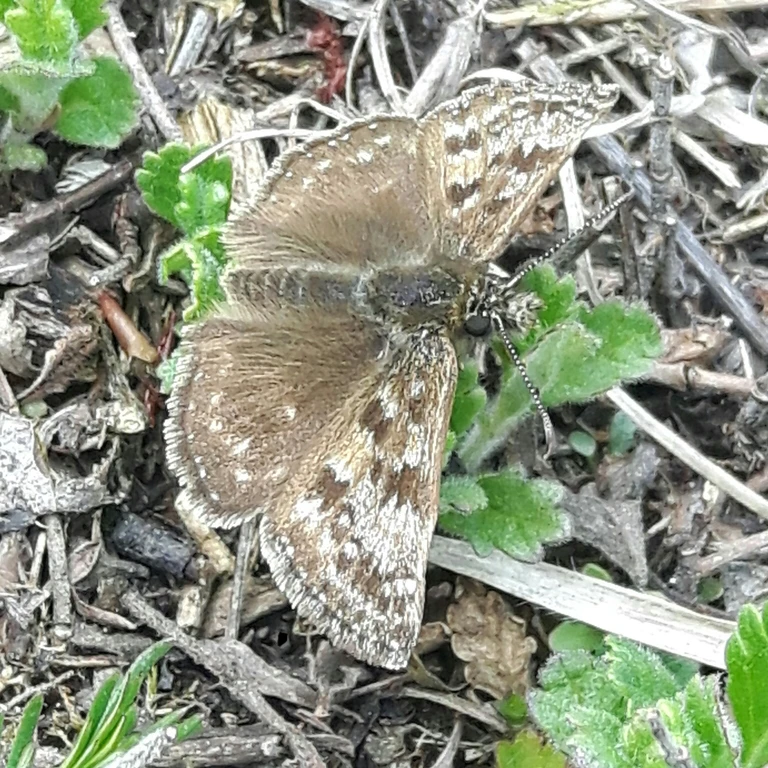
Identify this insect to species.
Erynnis tages
